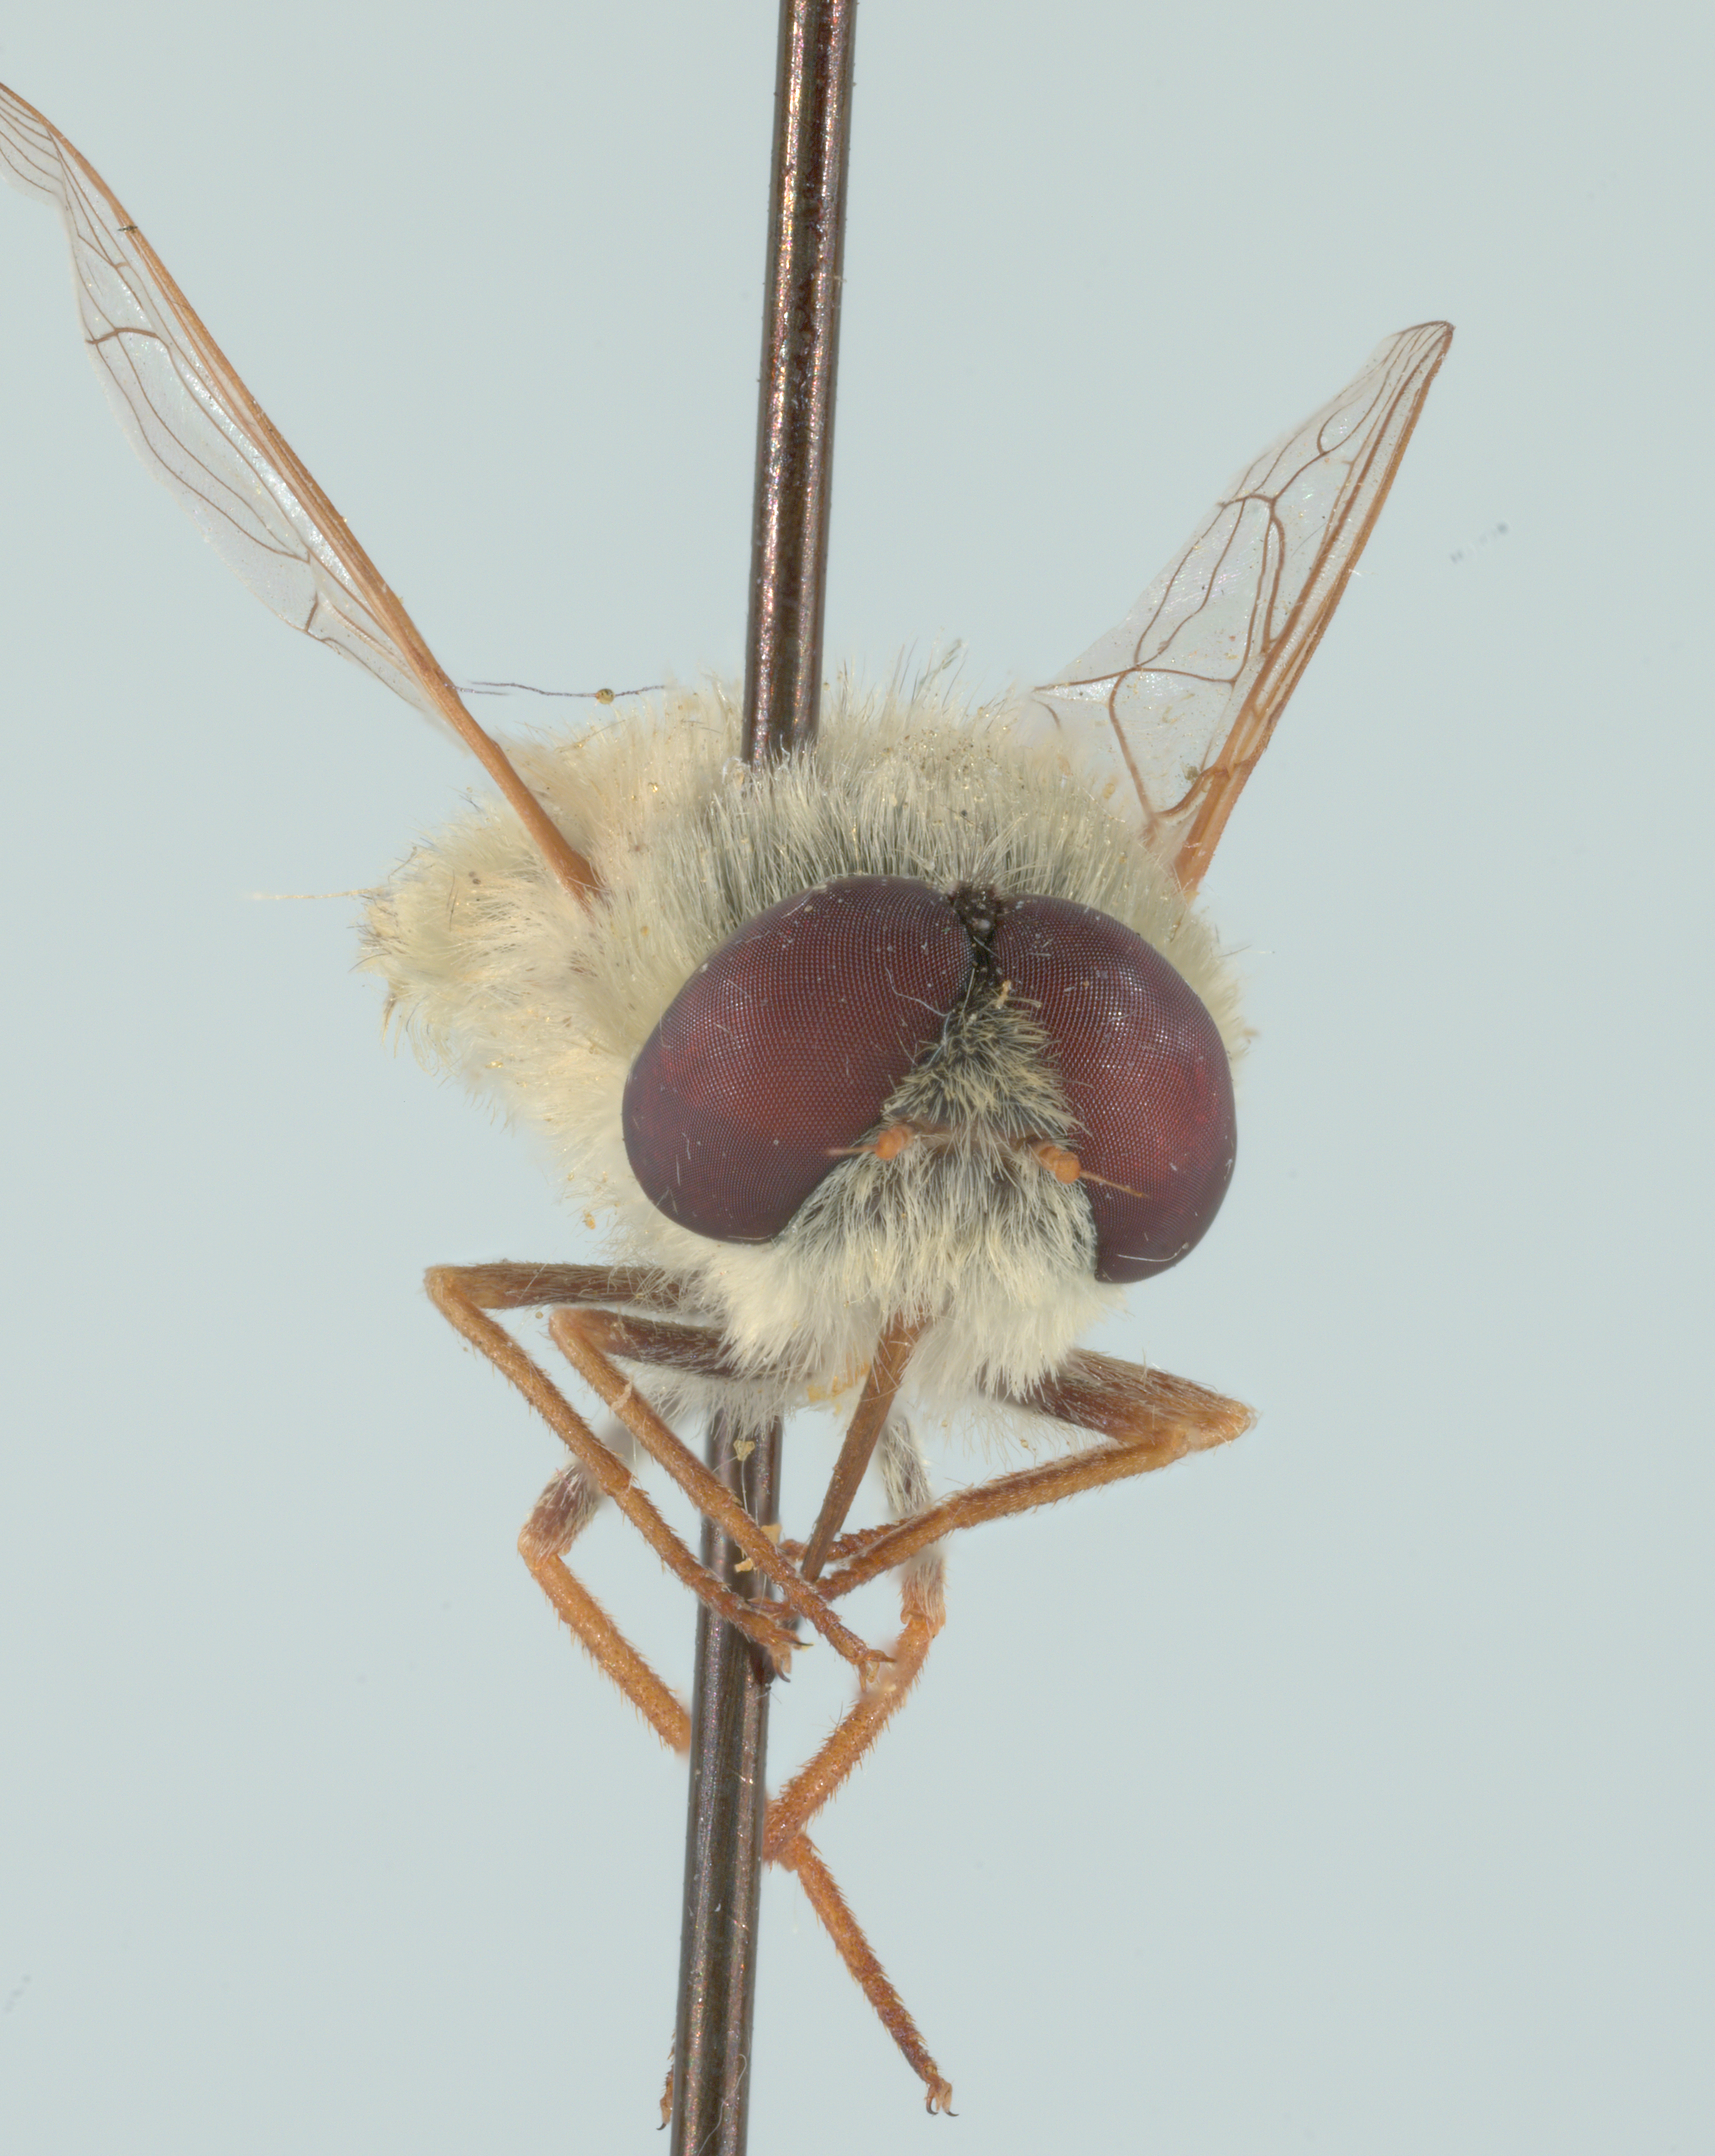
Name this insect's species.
Neorhynchocephalus sackenii
